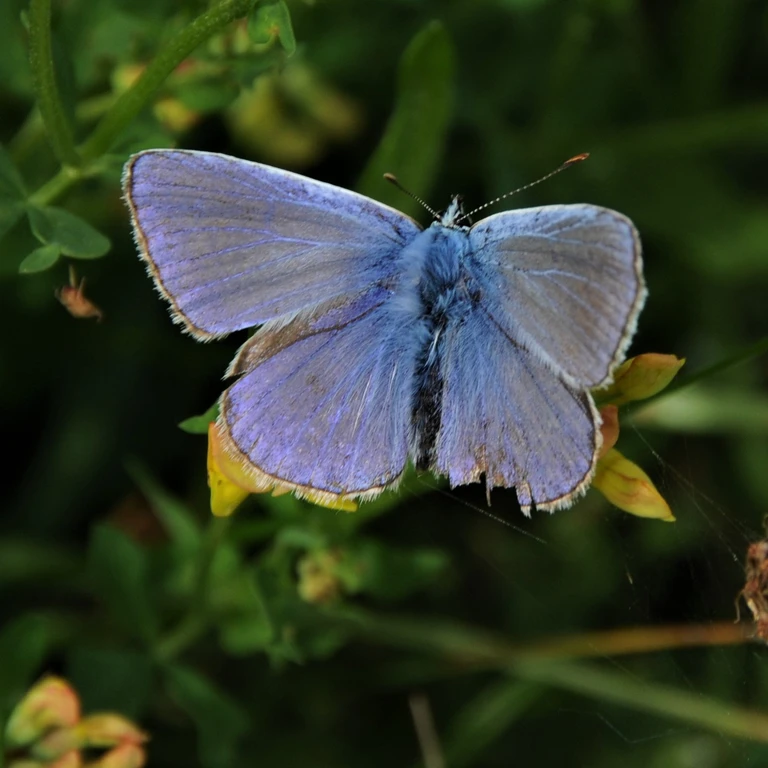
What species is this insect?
Polyommatus icarus
